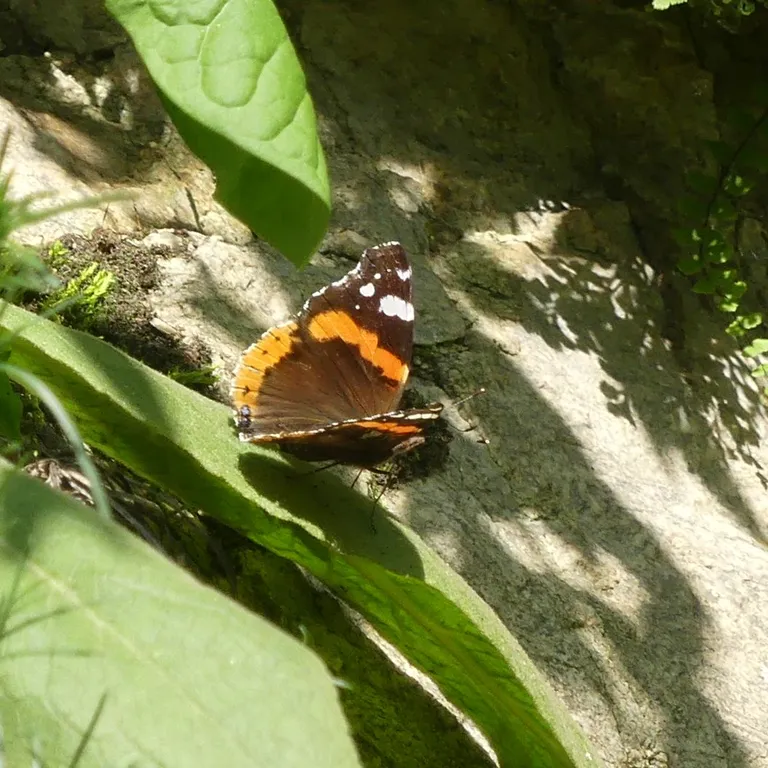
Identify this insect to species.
Vanessa atalanta
